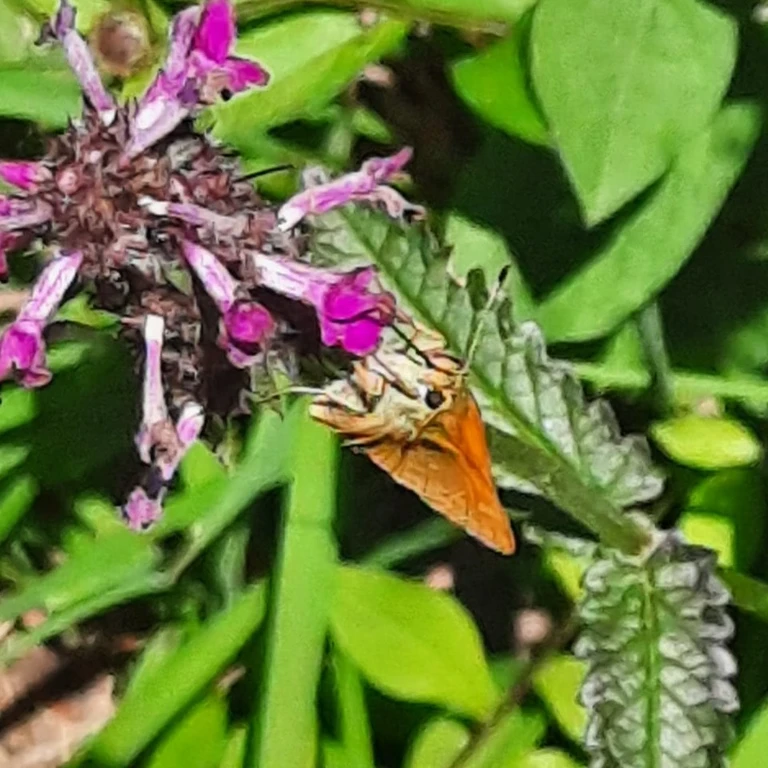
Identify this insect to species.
Ochlodes sylvanus (also Ochlodes venata)
